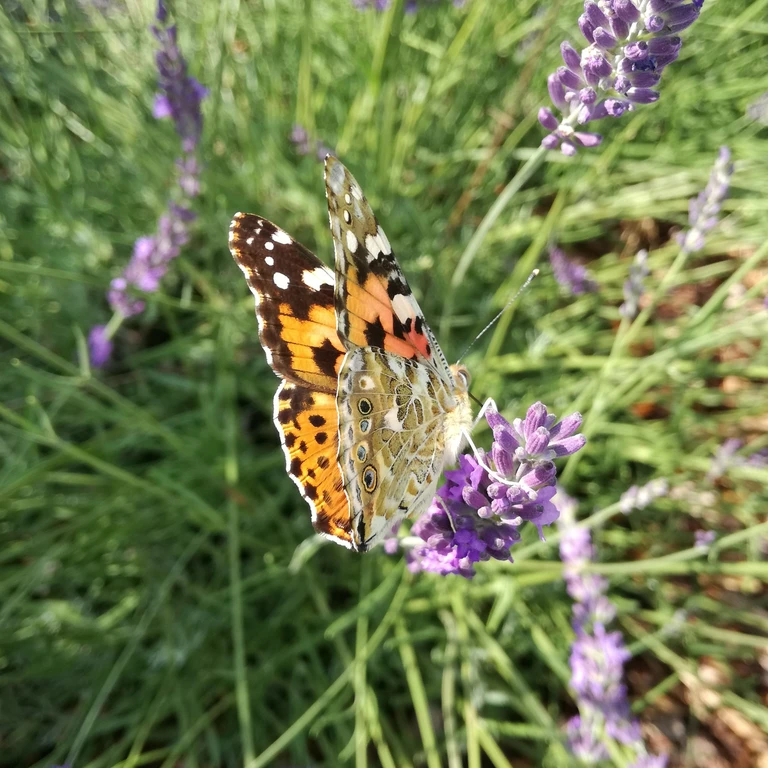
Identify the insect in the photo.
Vanessa cardui
